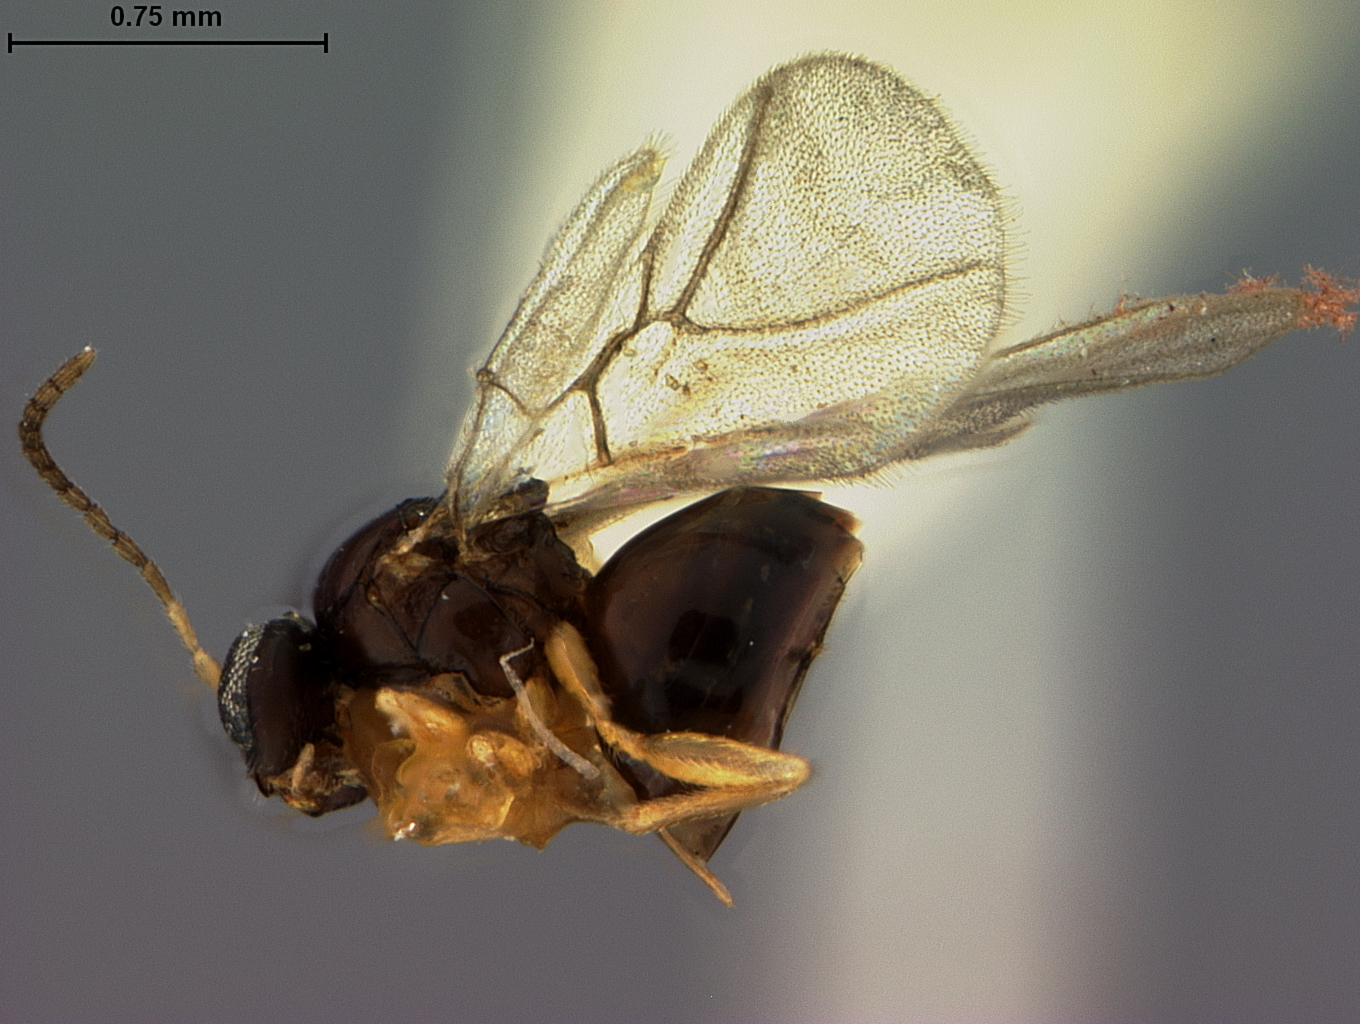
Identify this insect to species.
Neuroterus clarkeae
